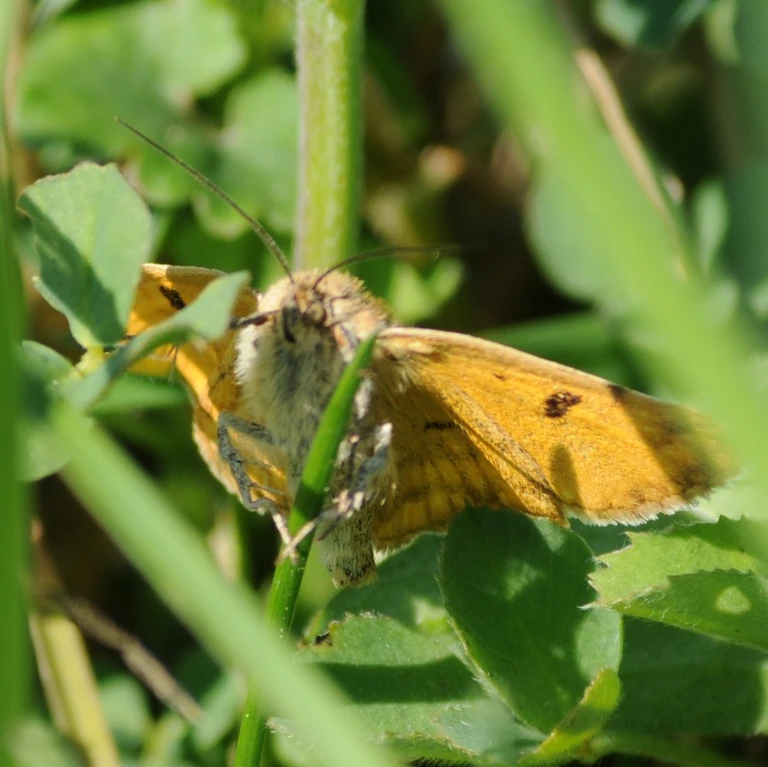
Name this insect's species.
Euclidia glyphica
